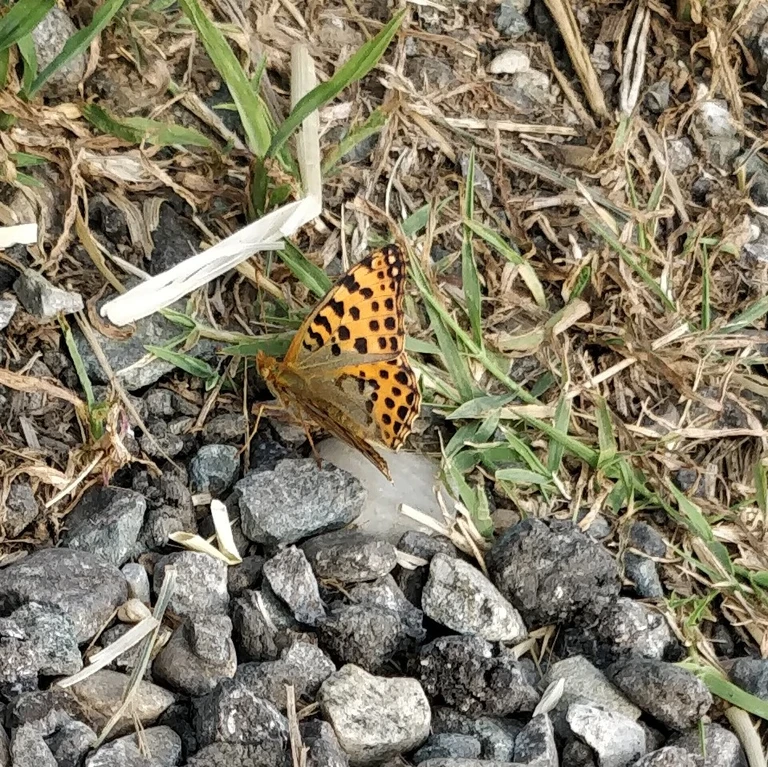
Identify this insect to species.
Issoria lathonia
